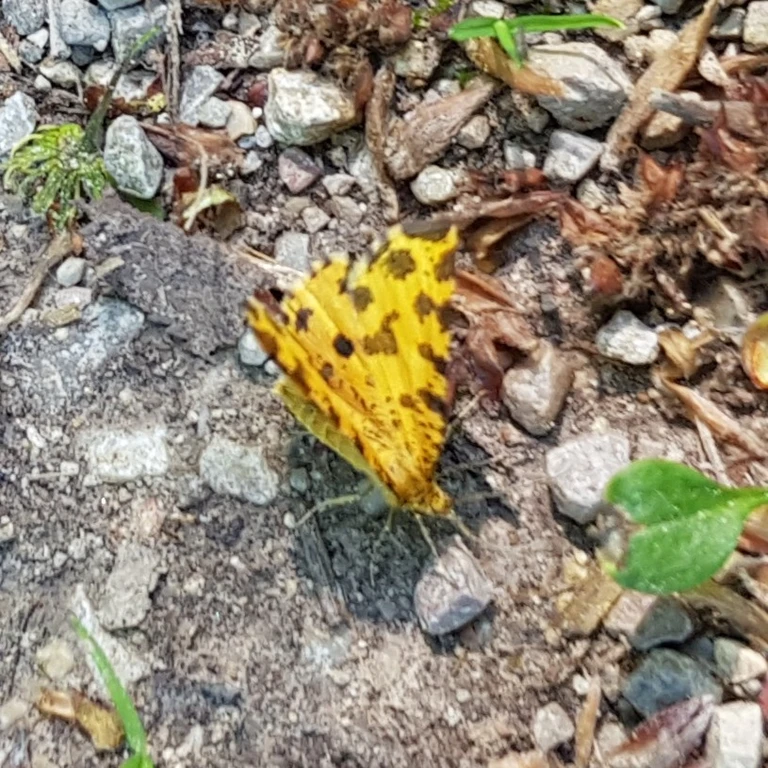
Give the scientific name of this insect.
Pseudopanthera macularia
